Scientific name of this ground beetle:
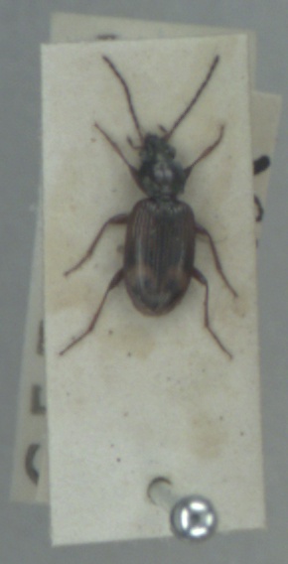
Bembidion dentellum
